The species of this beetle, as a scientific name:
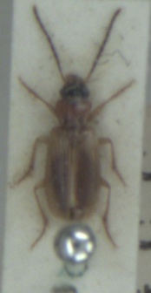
Anthracus consputus
